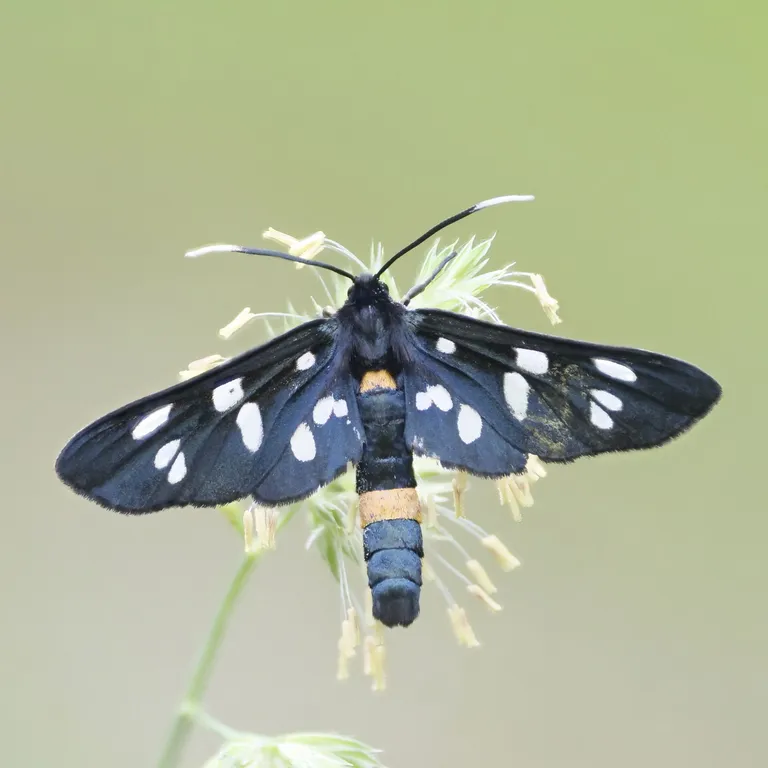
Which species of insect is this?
Amata phegea
